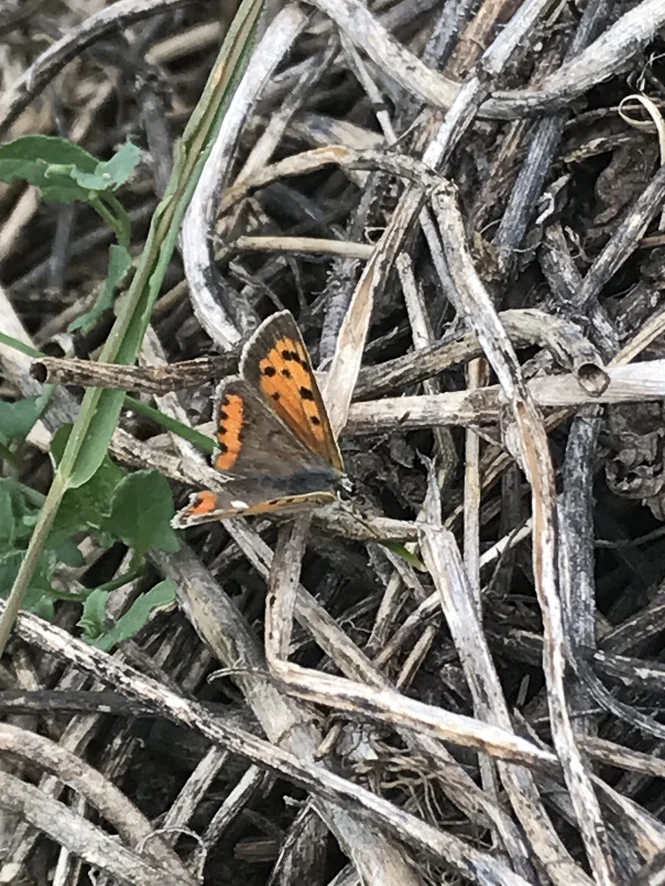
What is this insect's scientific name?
Lycaena phlaeas
